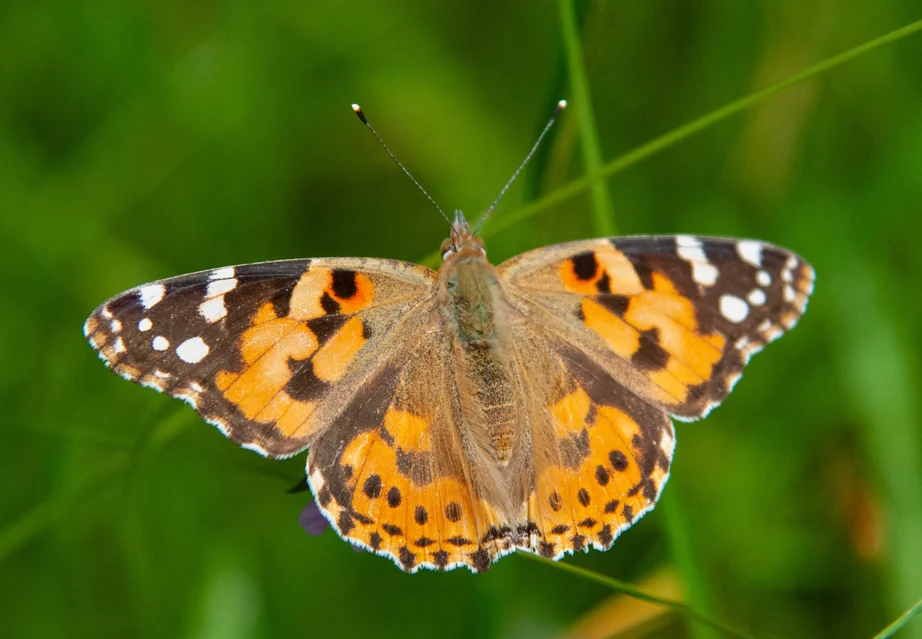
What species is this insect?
Vanessa cardui
